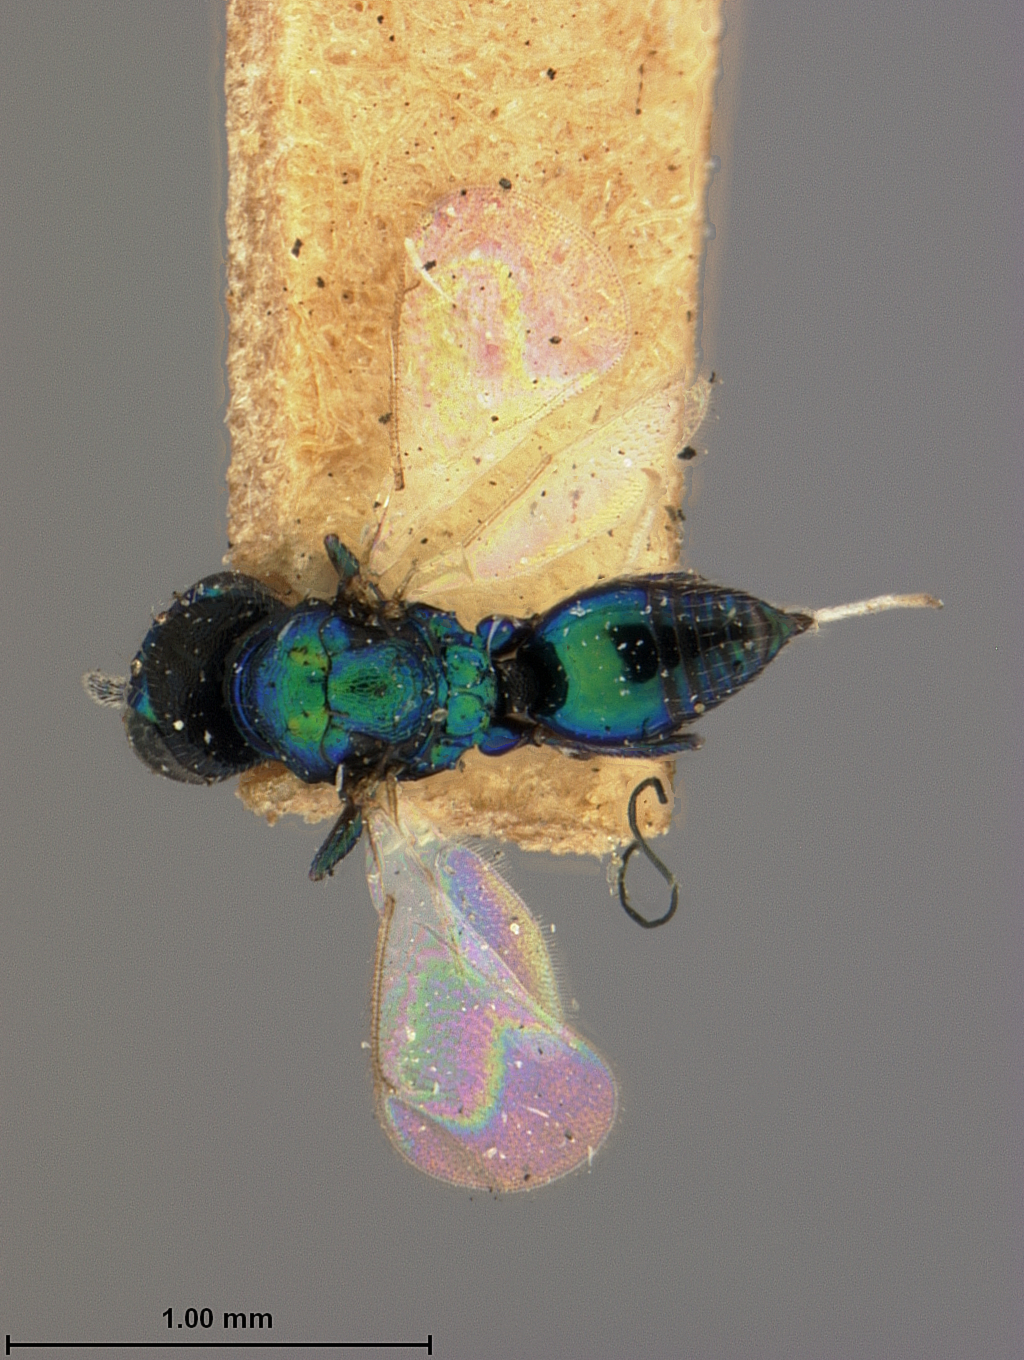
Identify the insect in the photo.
Entedon lithocolletidis
